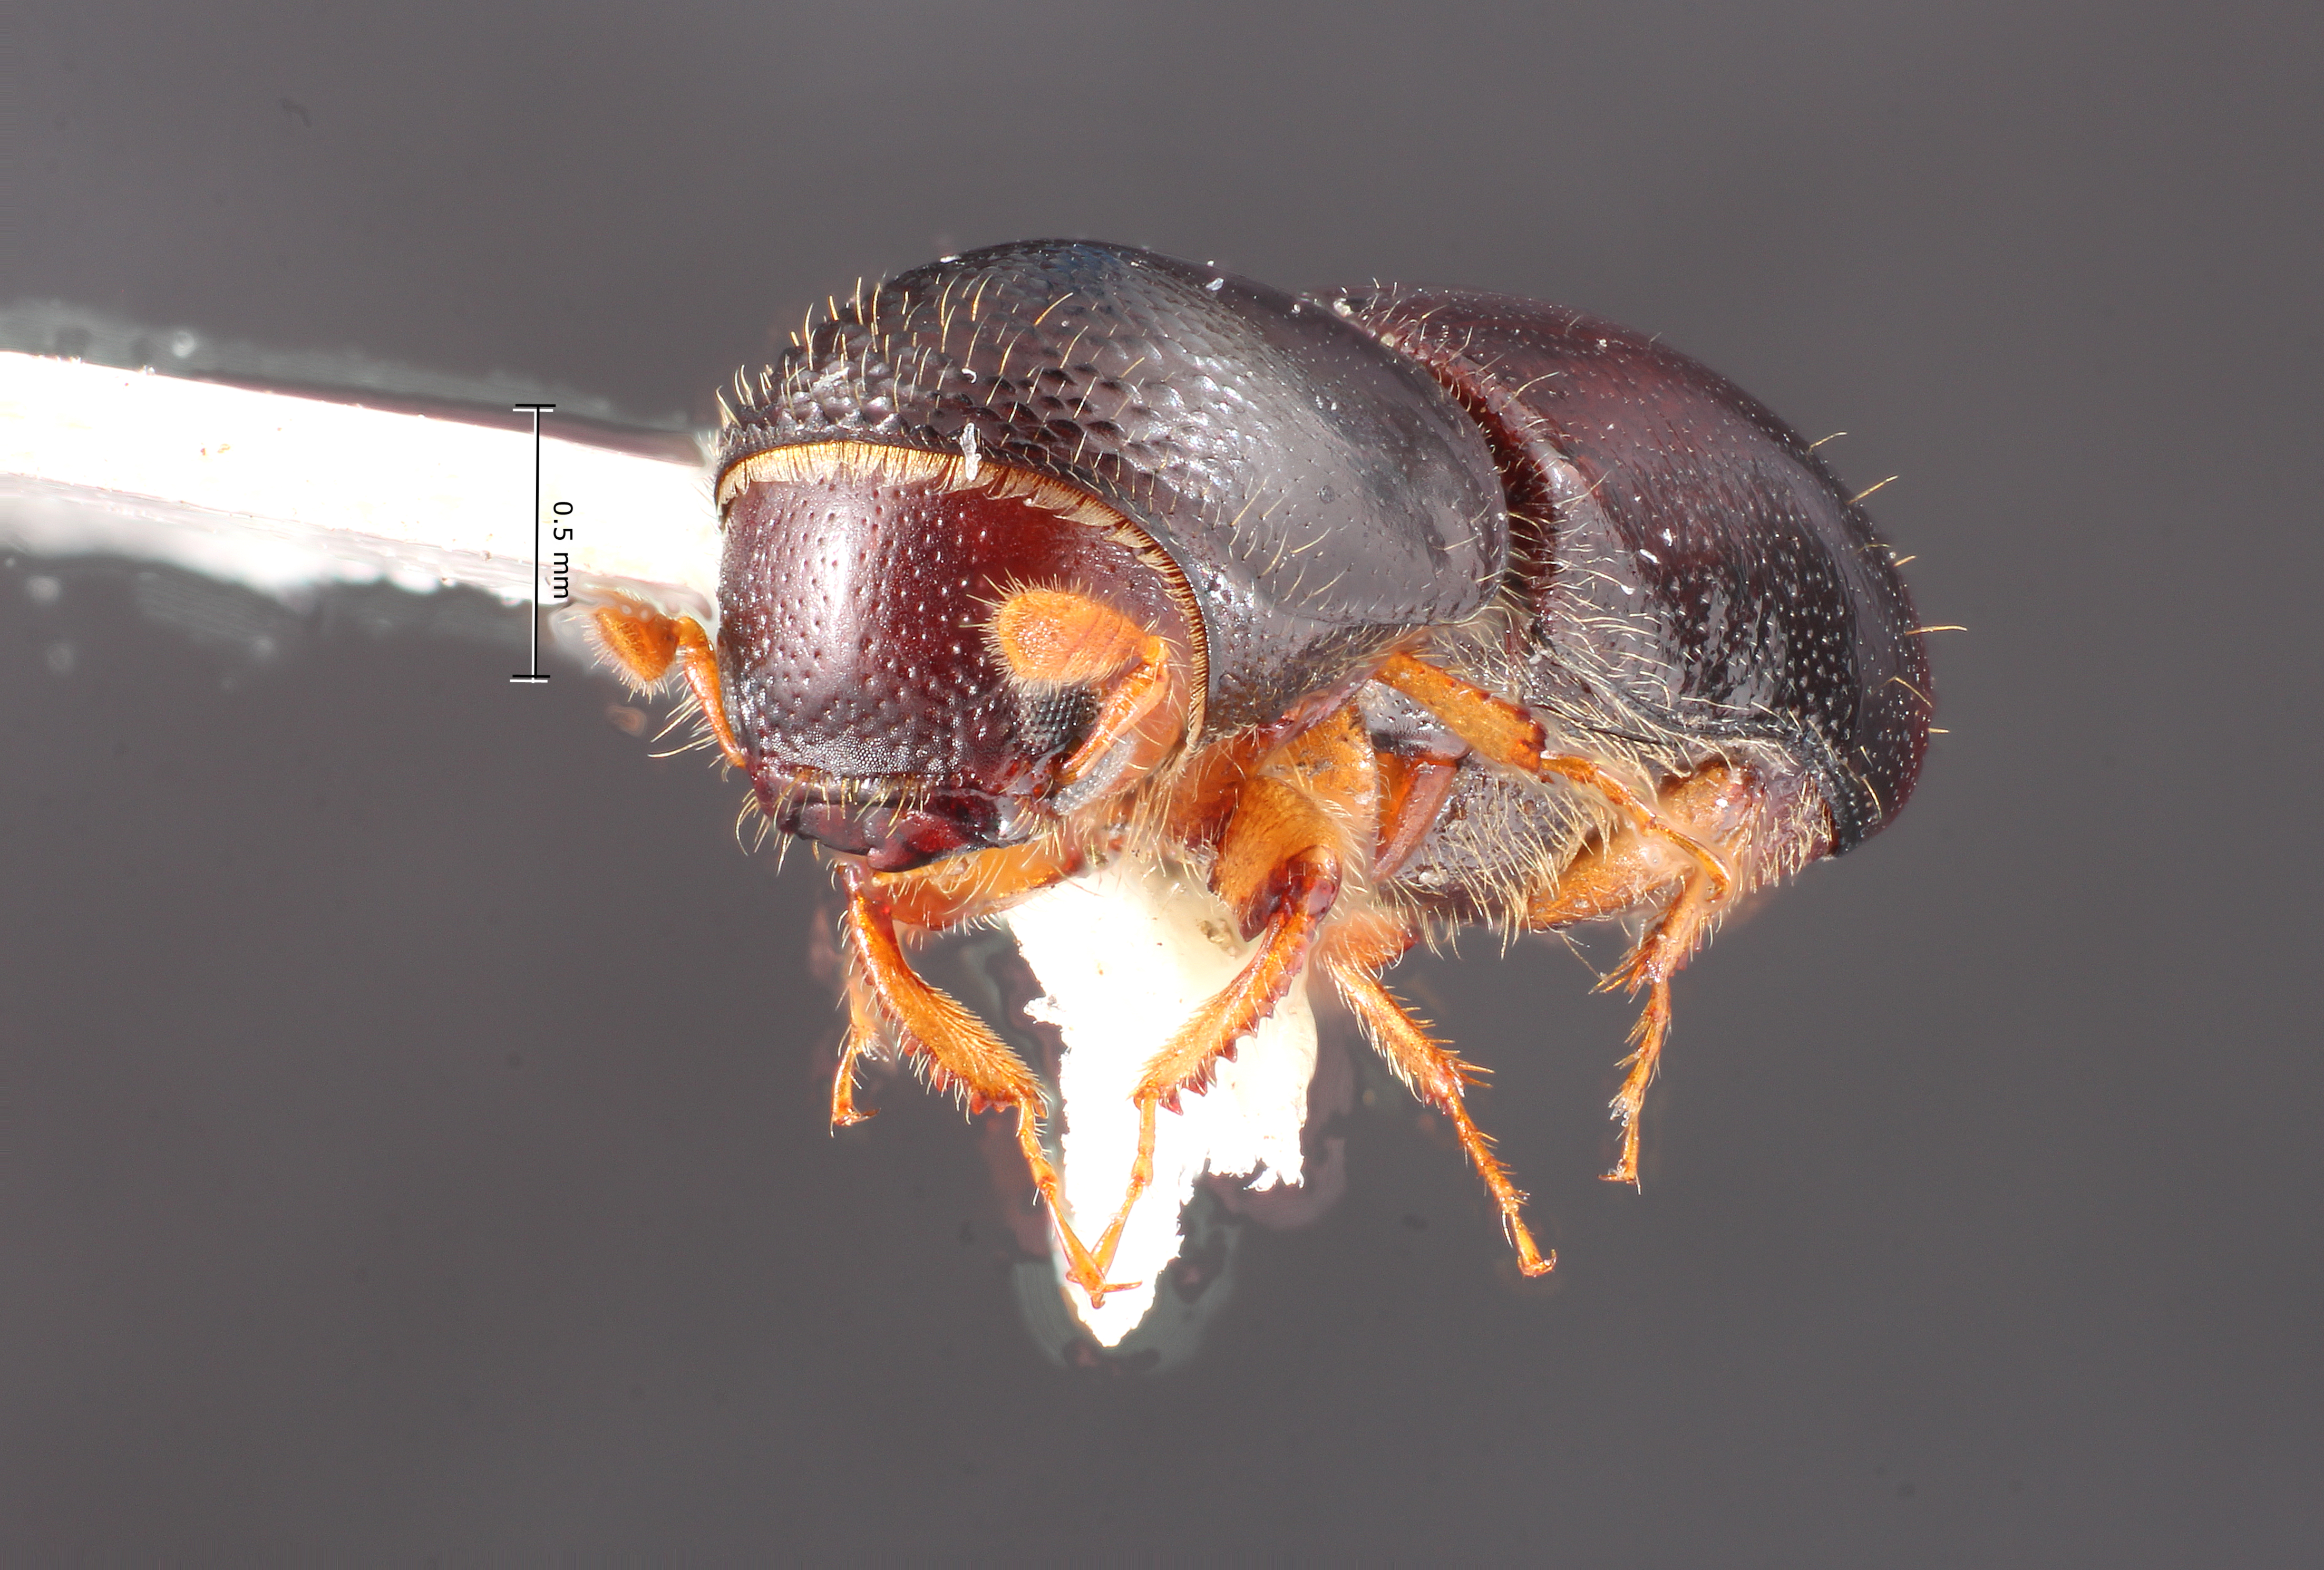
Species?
Monarthrum umbrinum
